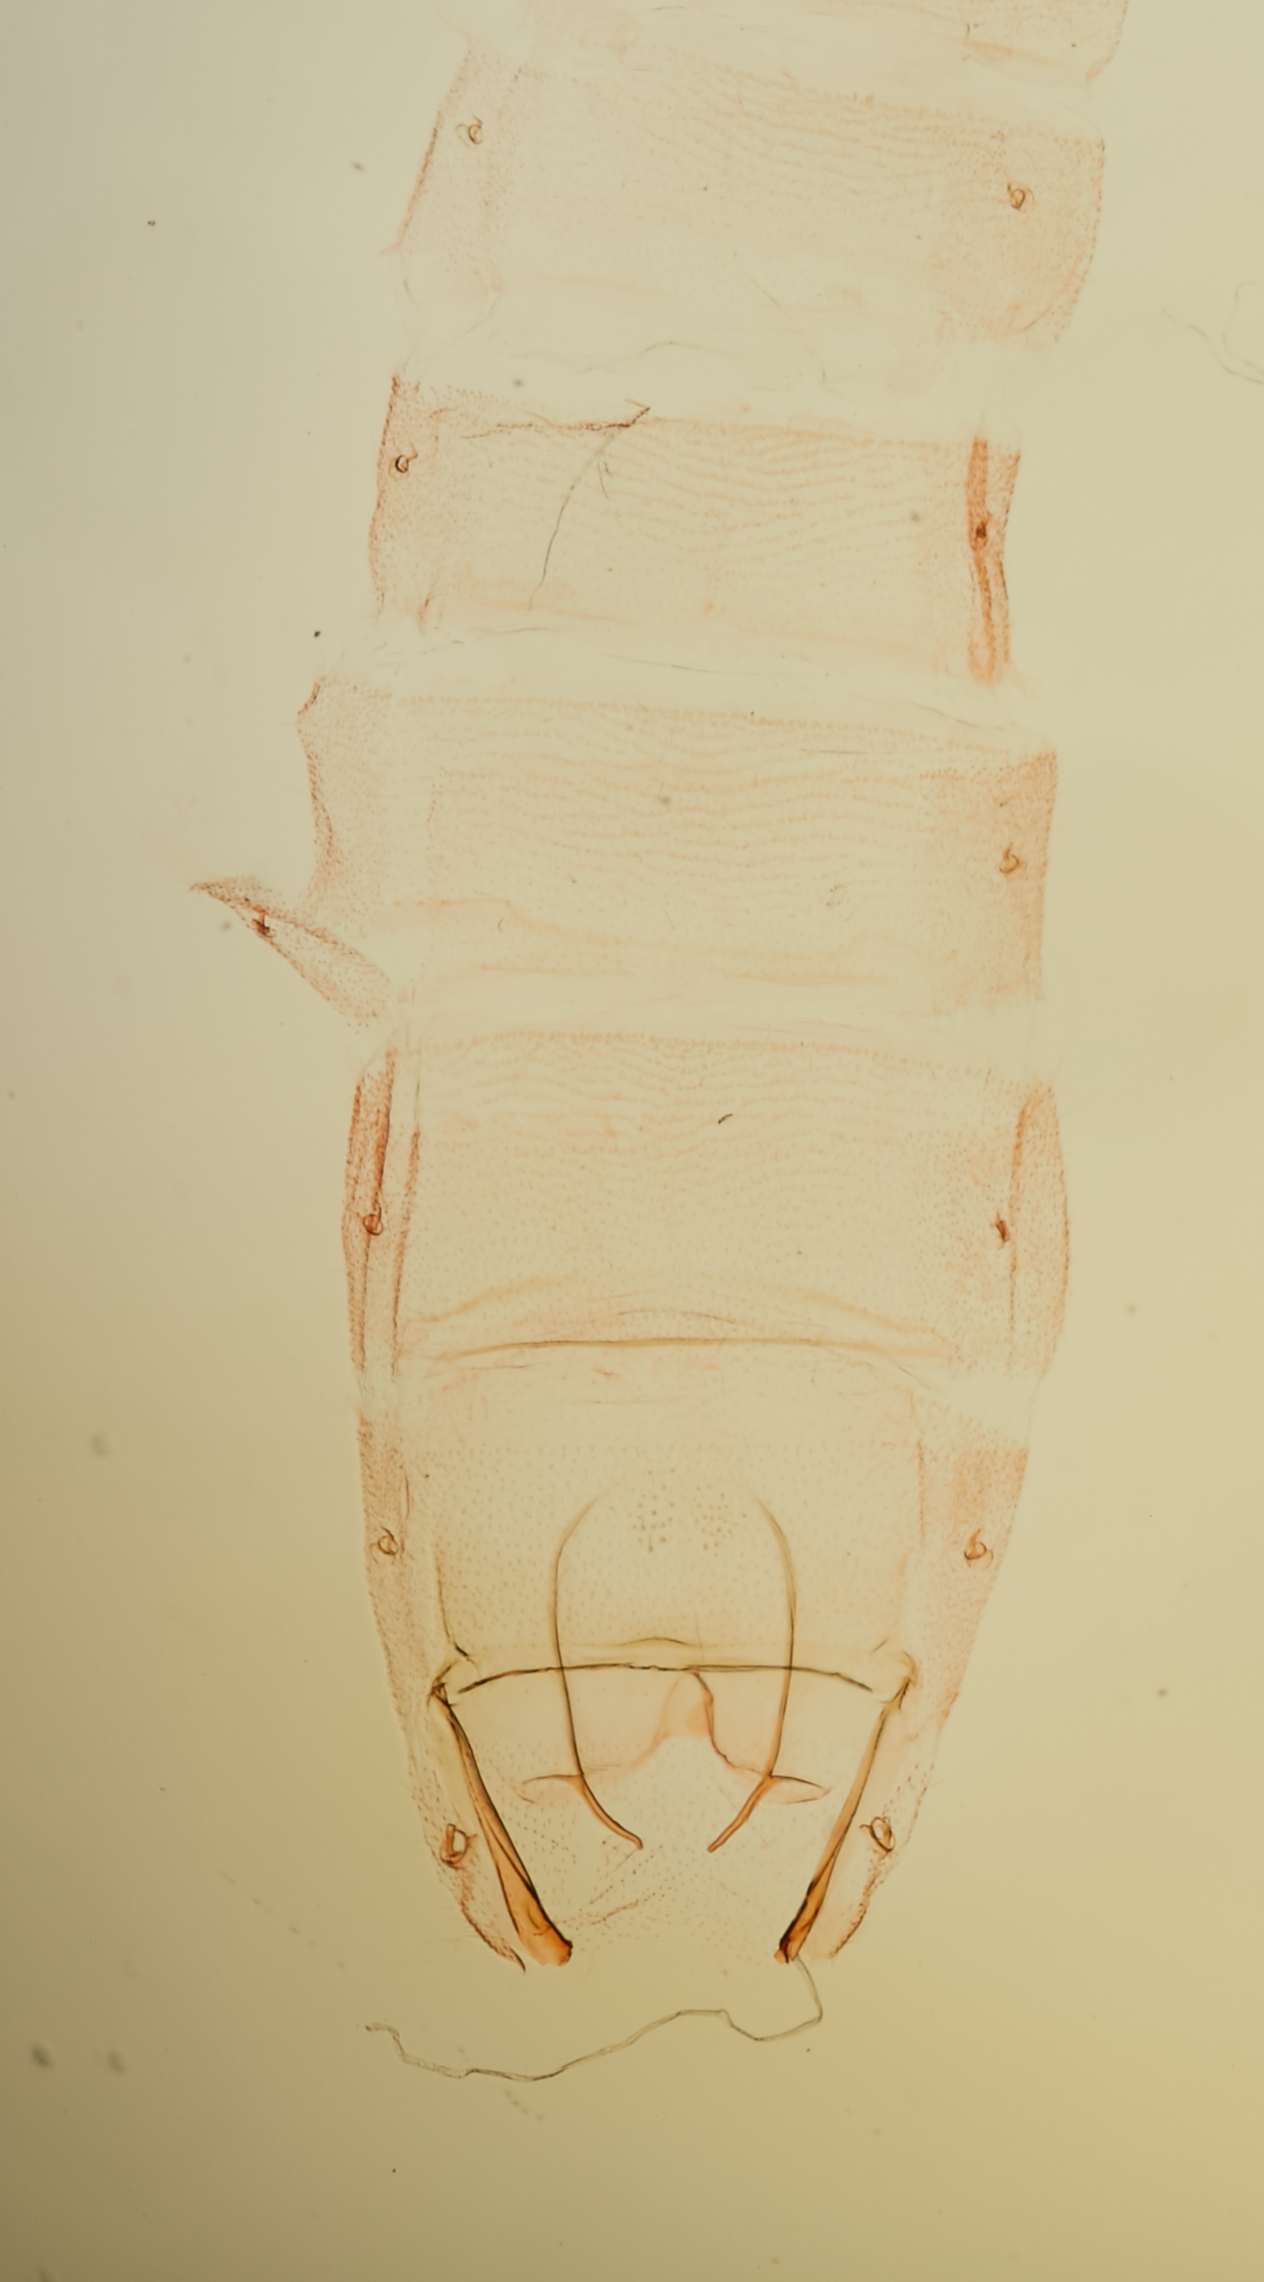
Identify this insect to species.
Chionodes petalumensis
